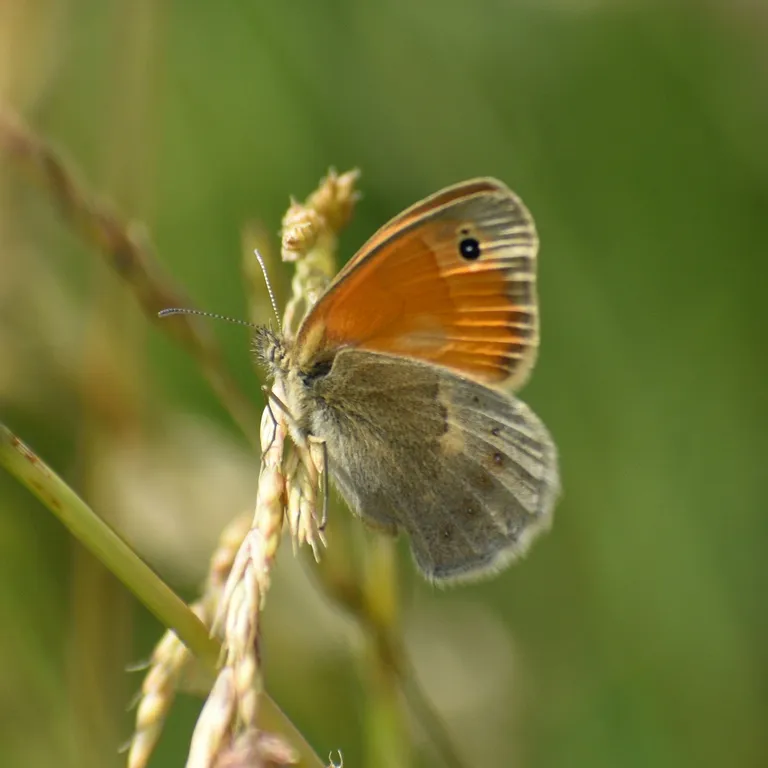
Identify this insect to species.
Coenonympha pamphilus
